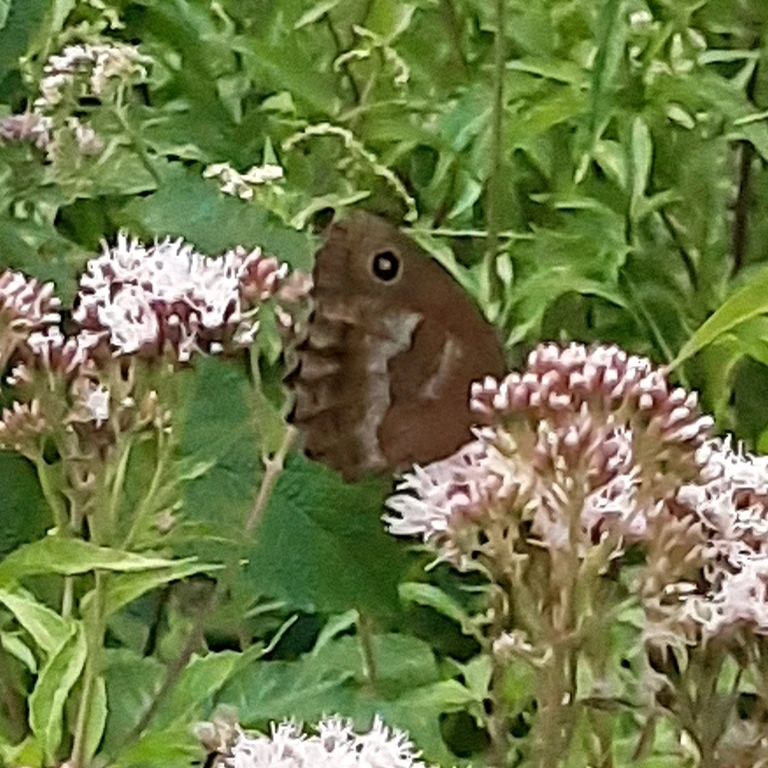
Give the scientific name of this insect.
Minois dryas
